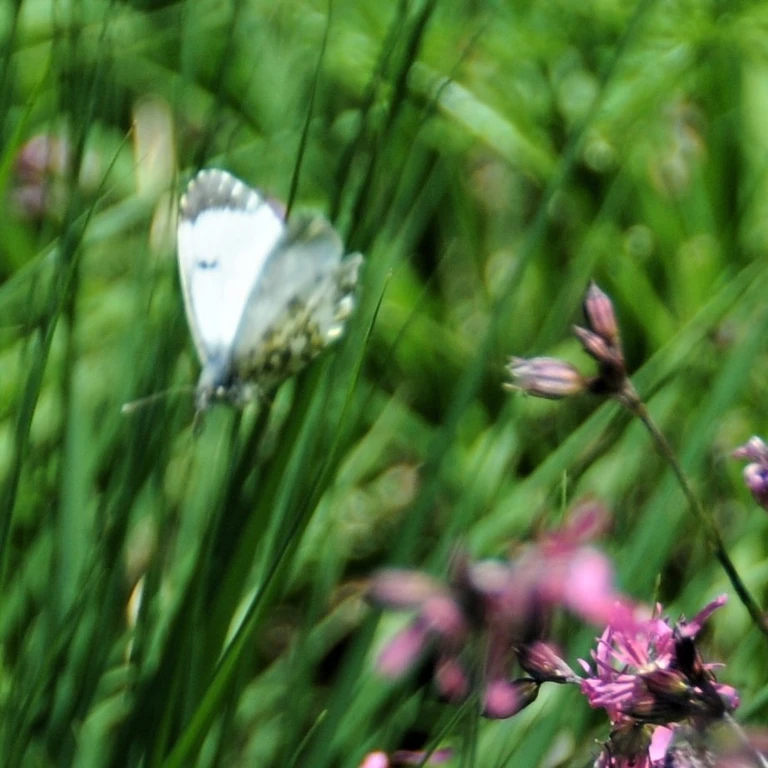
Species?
Anthocharis cardamines
